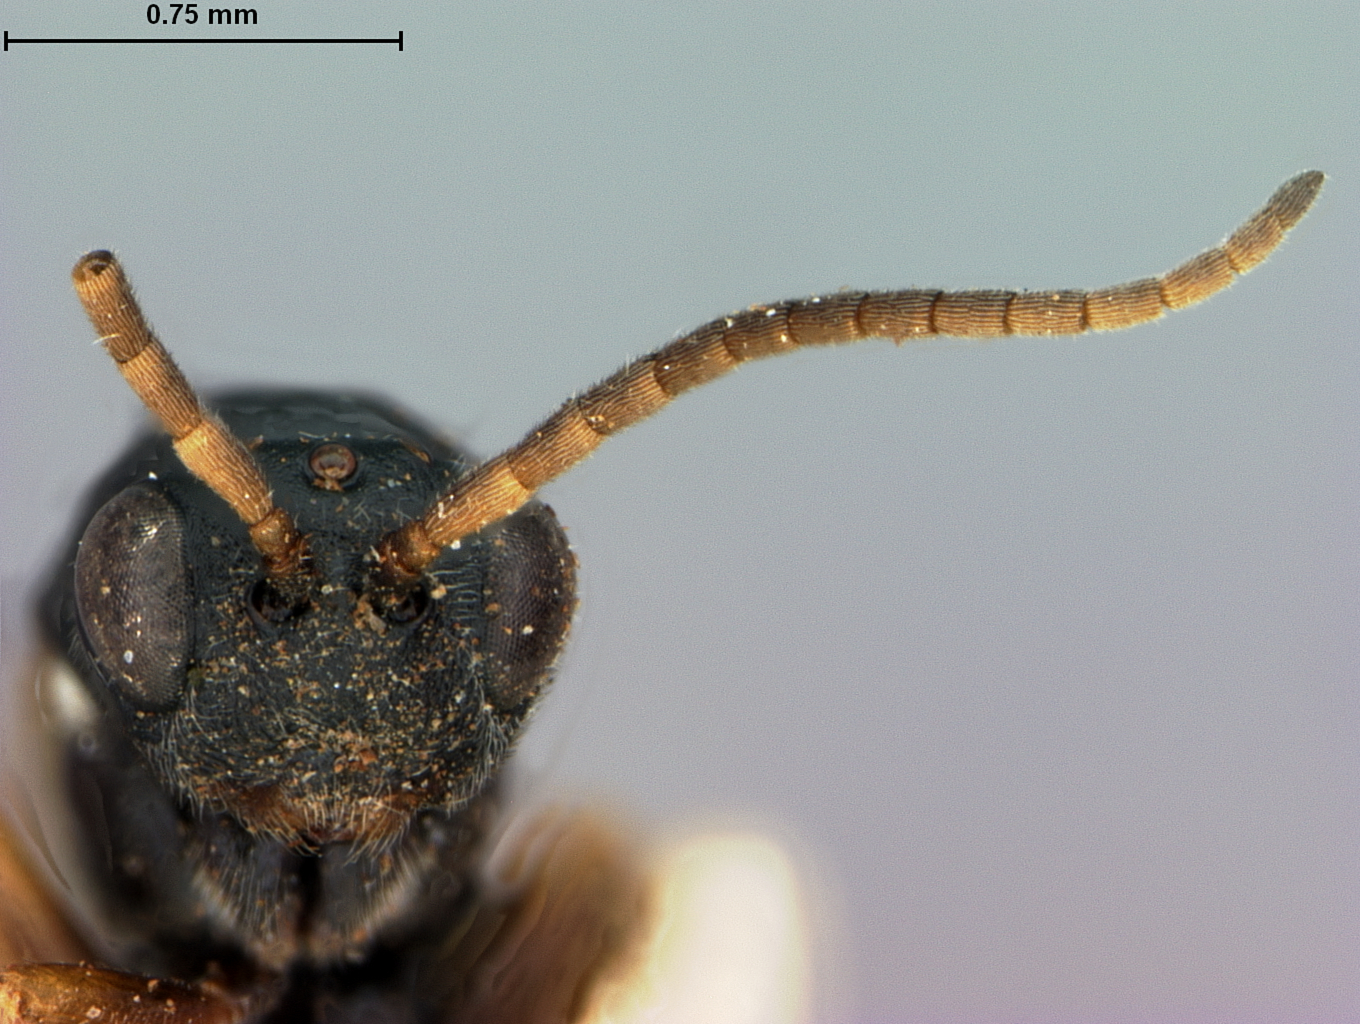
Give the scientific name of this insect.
Euceroptres whartoni
